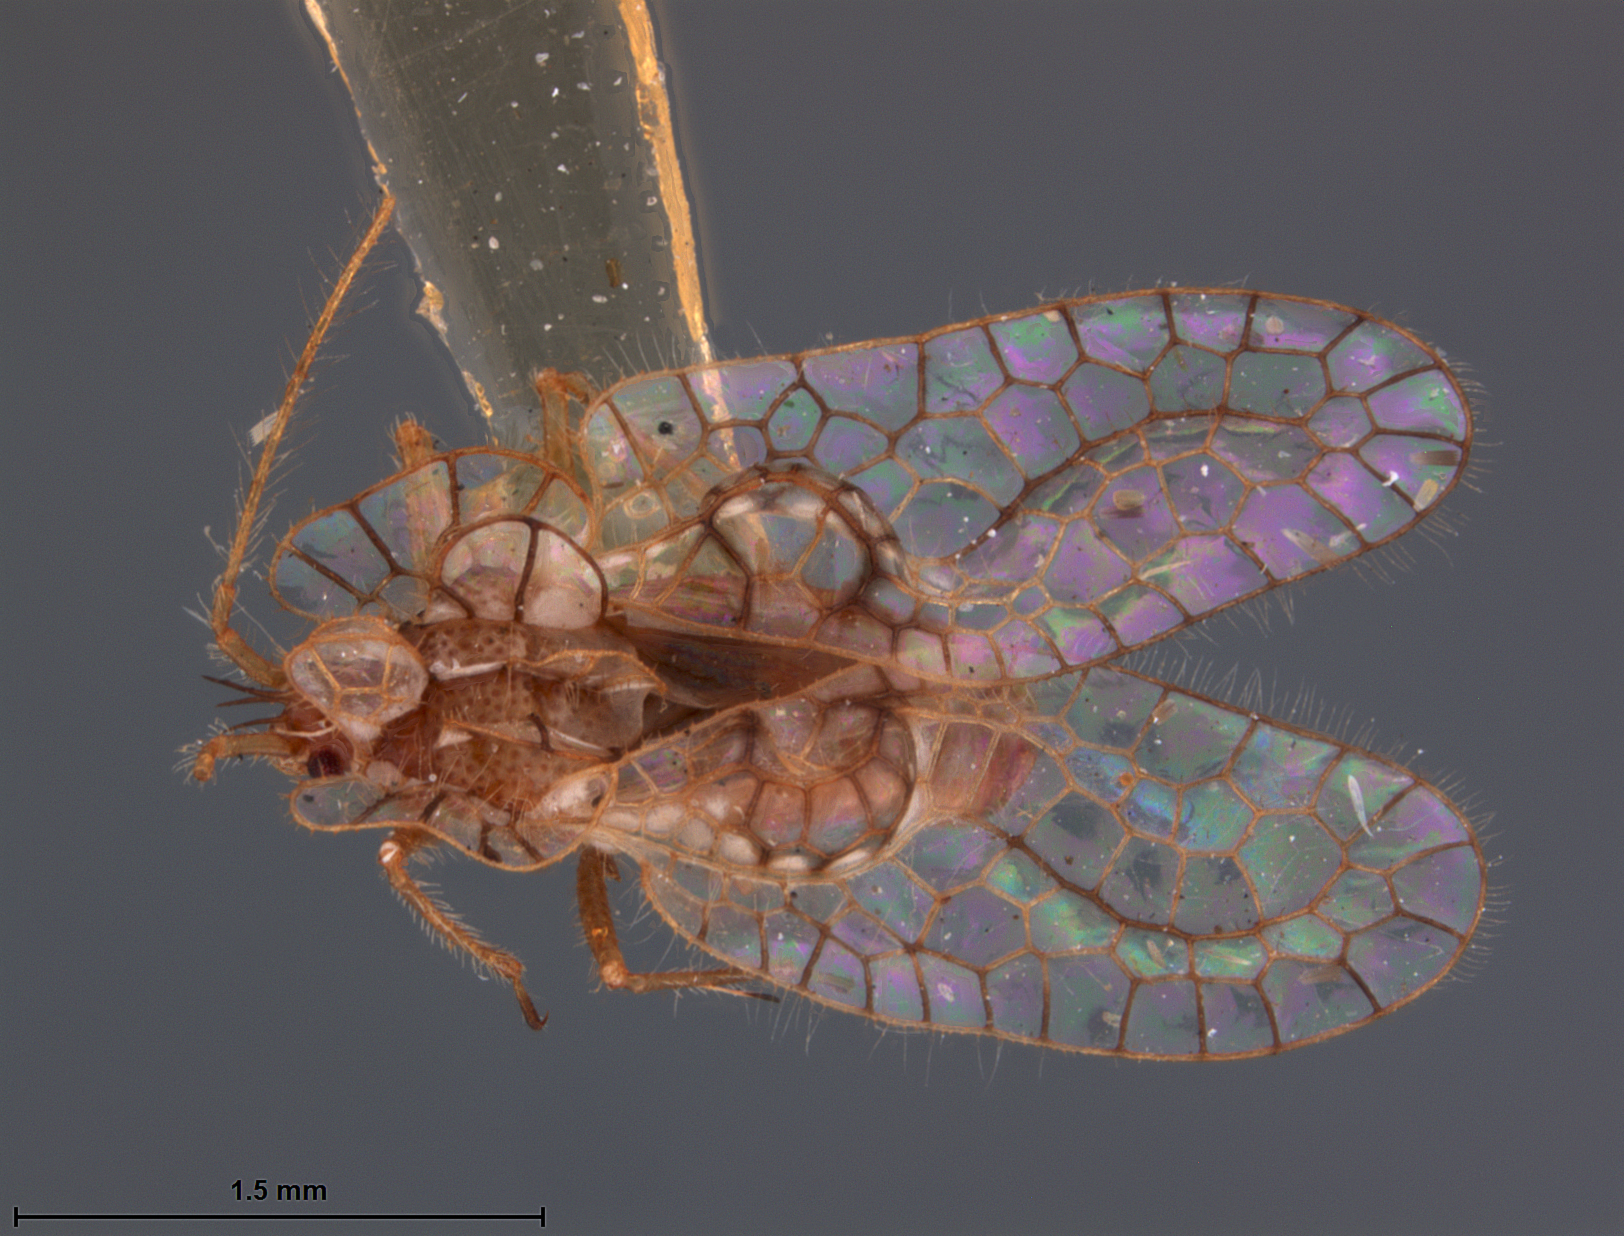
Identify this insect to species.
Leptobyrsa decora
